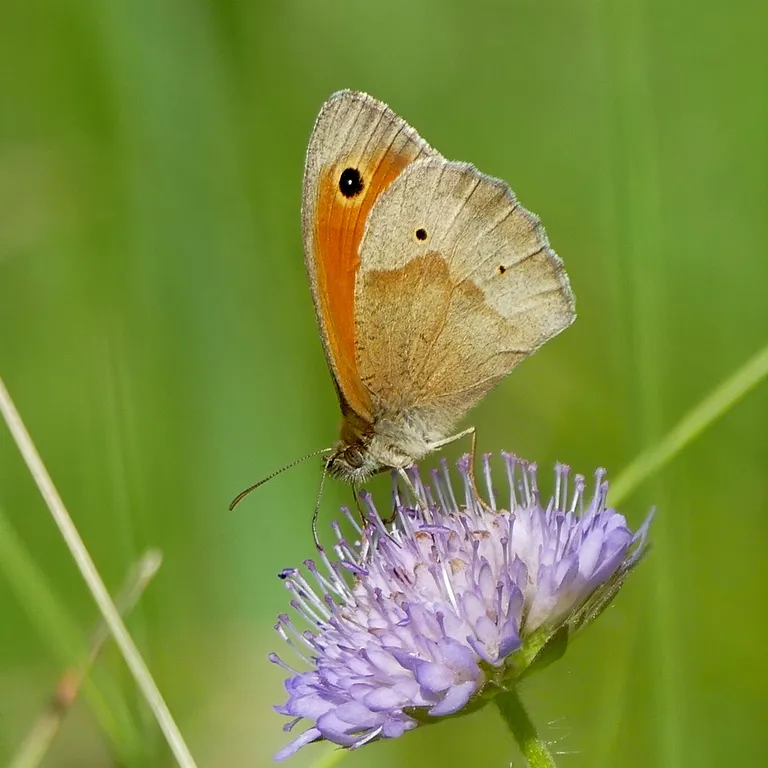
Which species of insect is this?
Maniola jurtina
